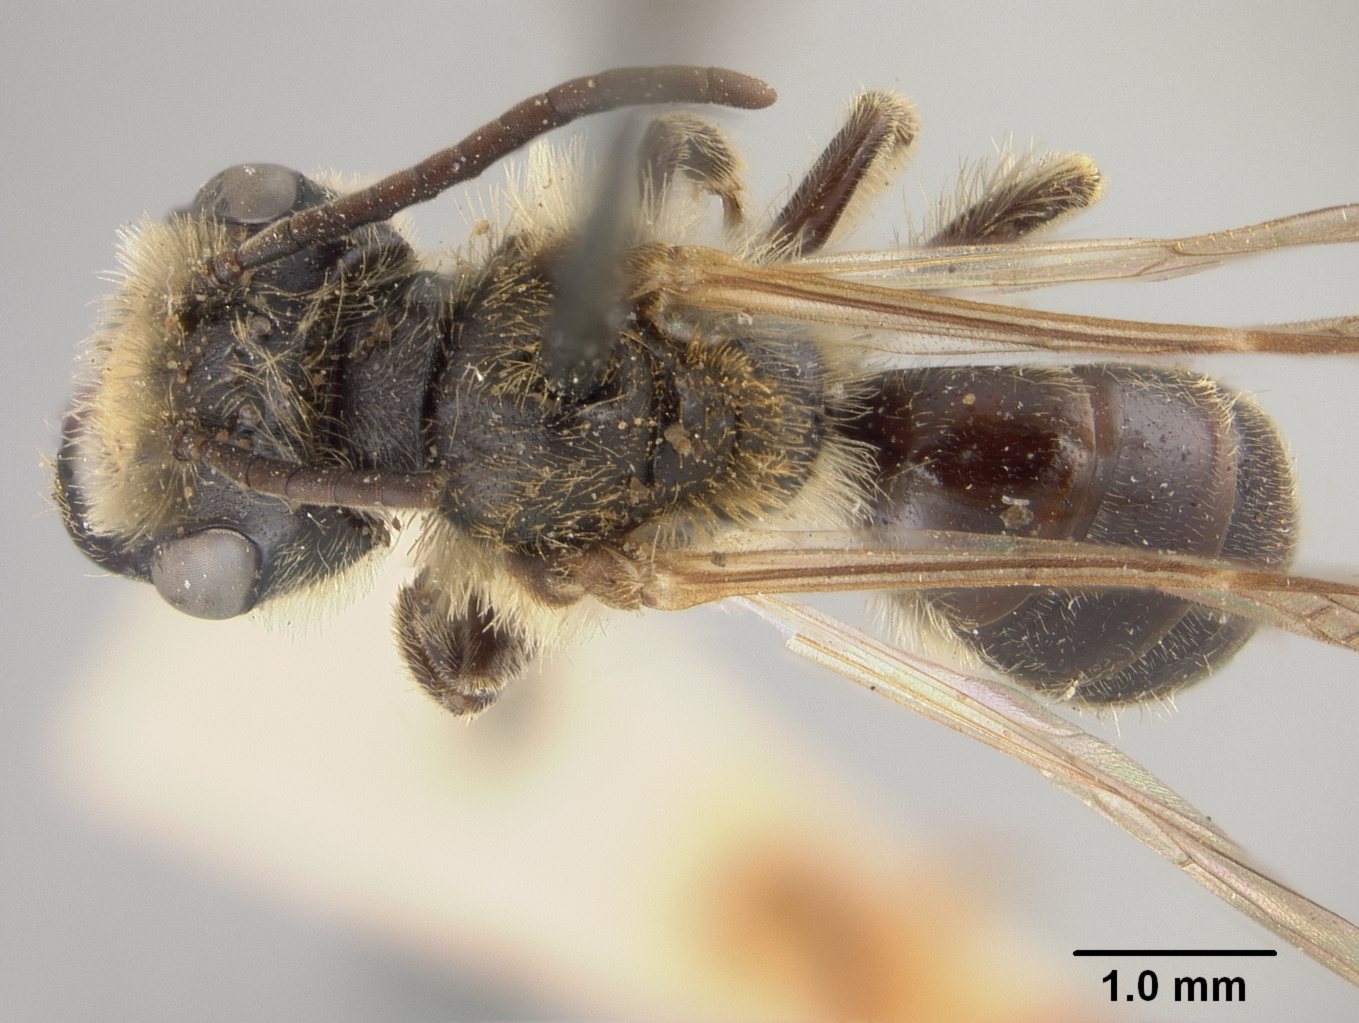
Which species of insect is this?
Andrena cerebrata
